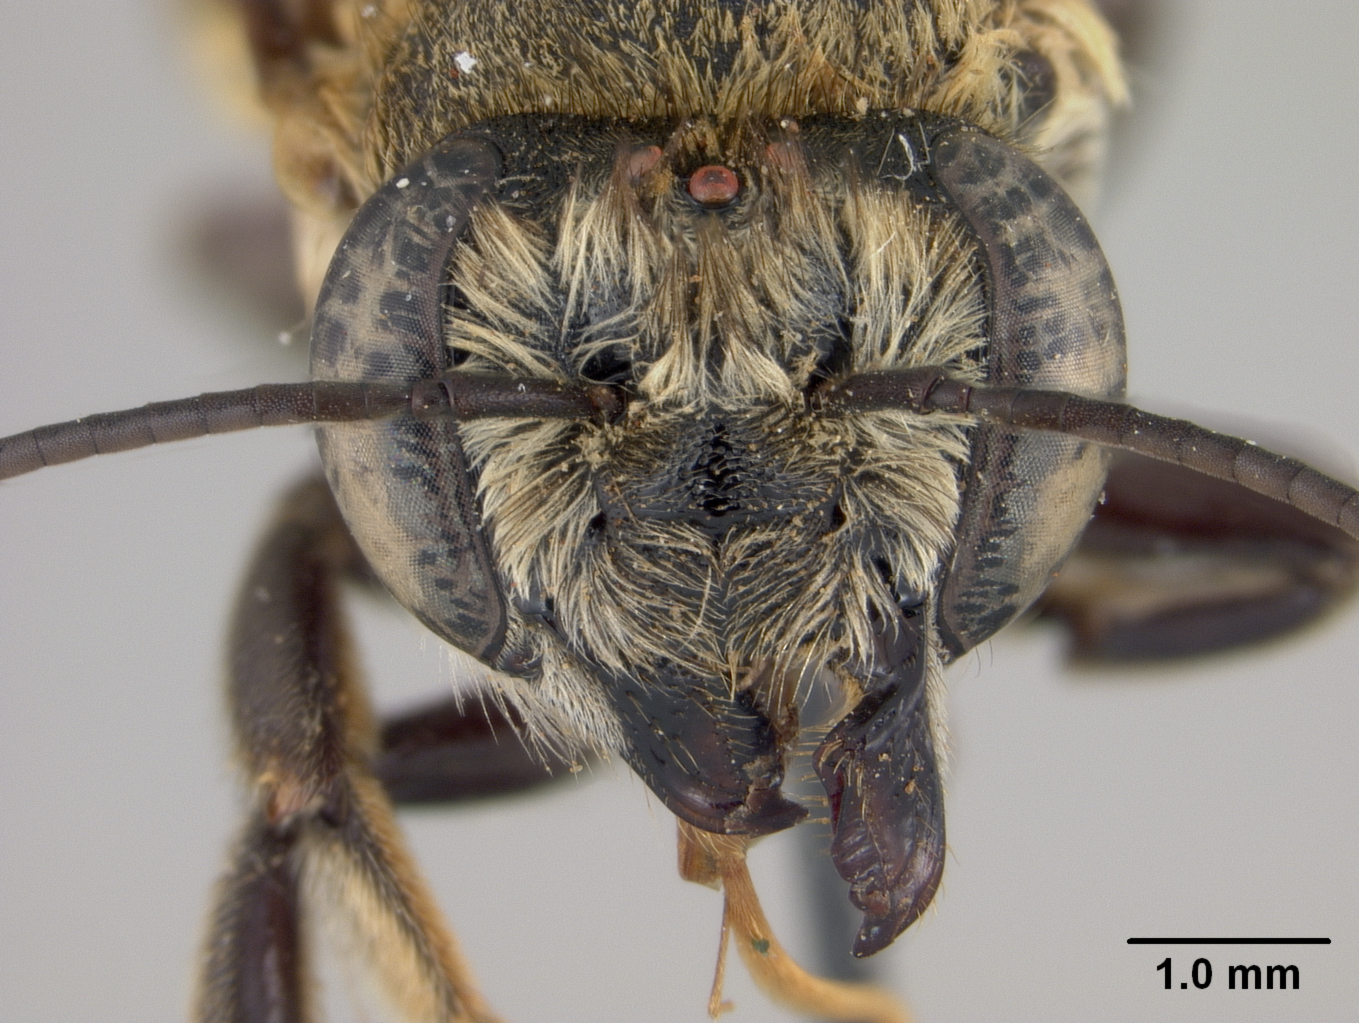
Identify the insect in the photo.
Megachile perochracea
